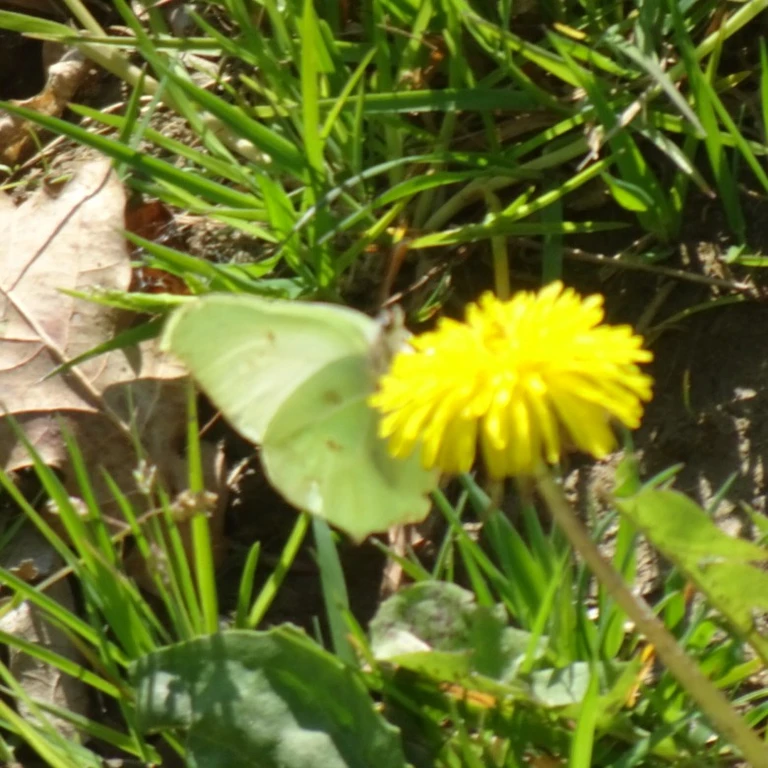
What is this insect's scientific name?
Gonepteryx rhamni
